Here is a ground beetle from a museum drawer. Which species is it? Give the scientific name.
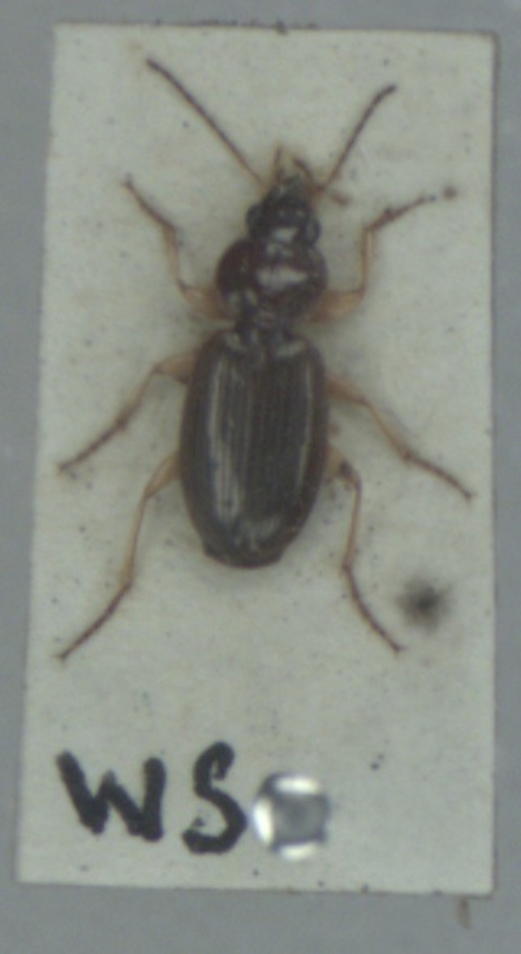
Olisthopus rotundatus
